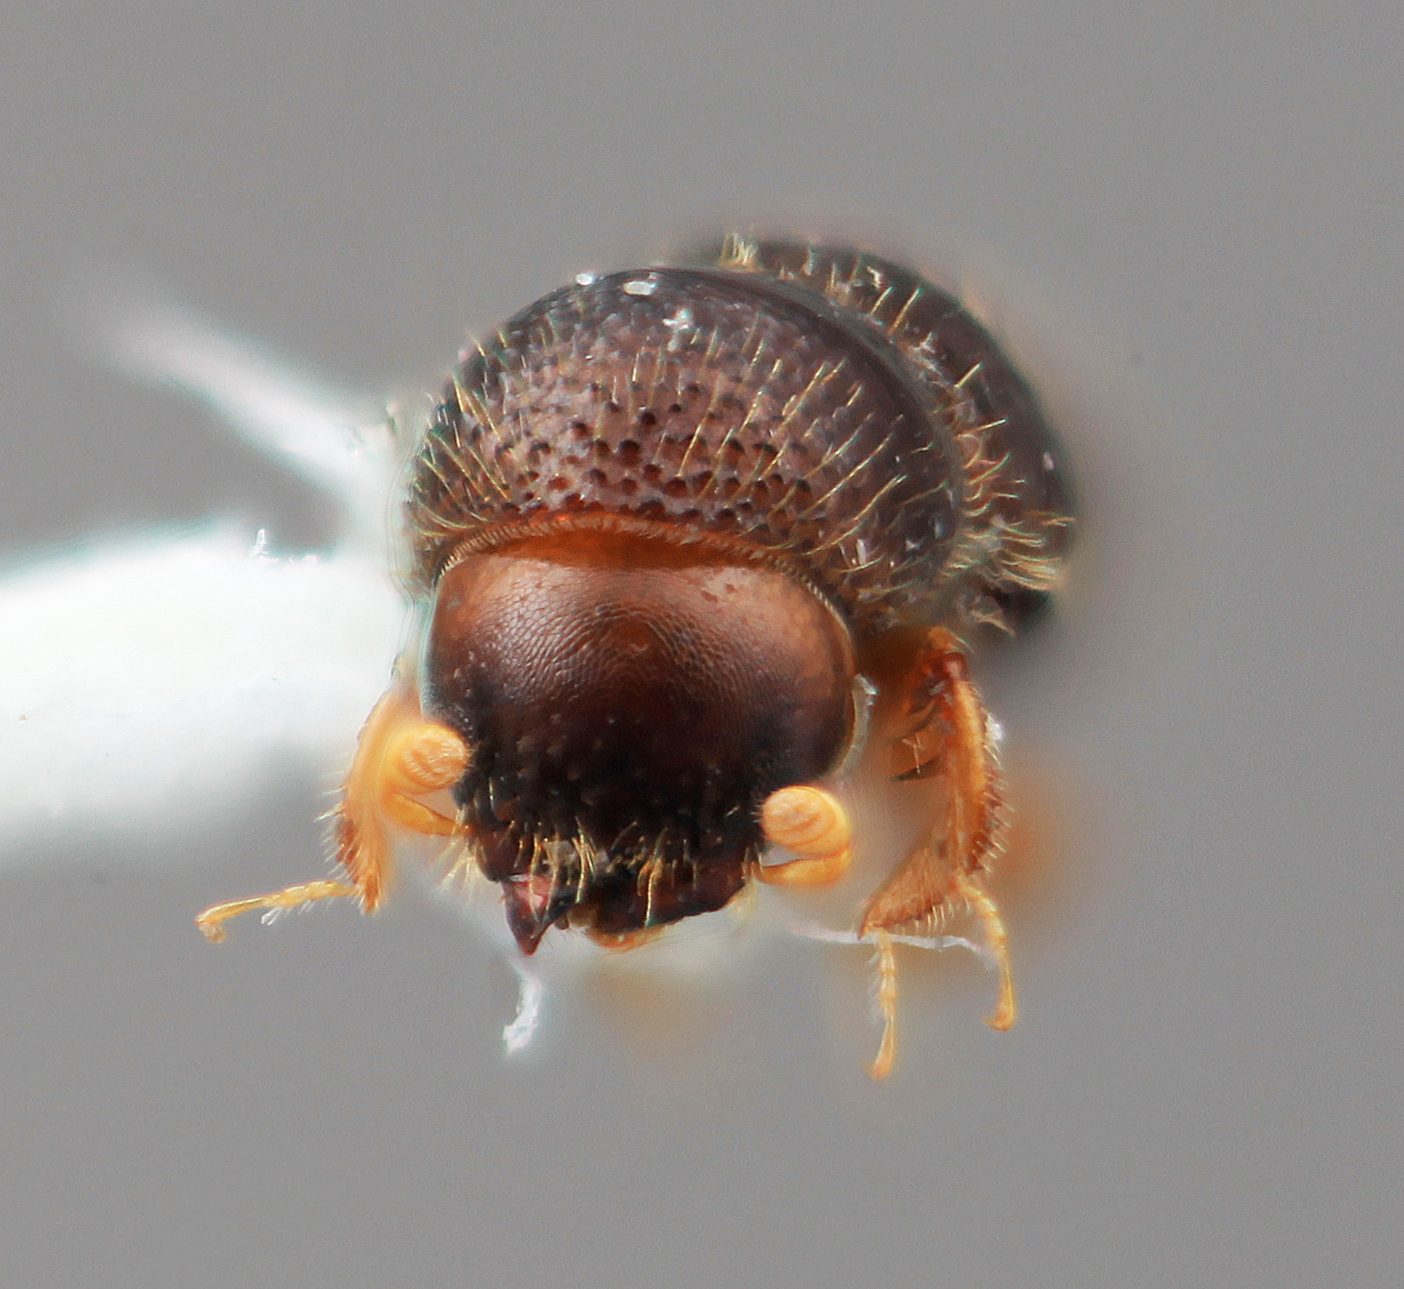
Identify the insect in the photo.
Xyleborinus celatus
